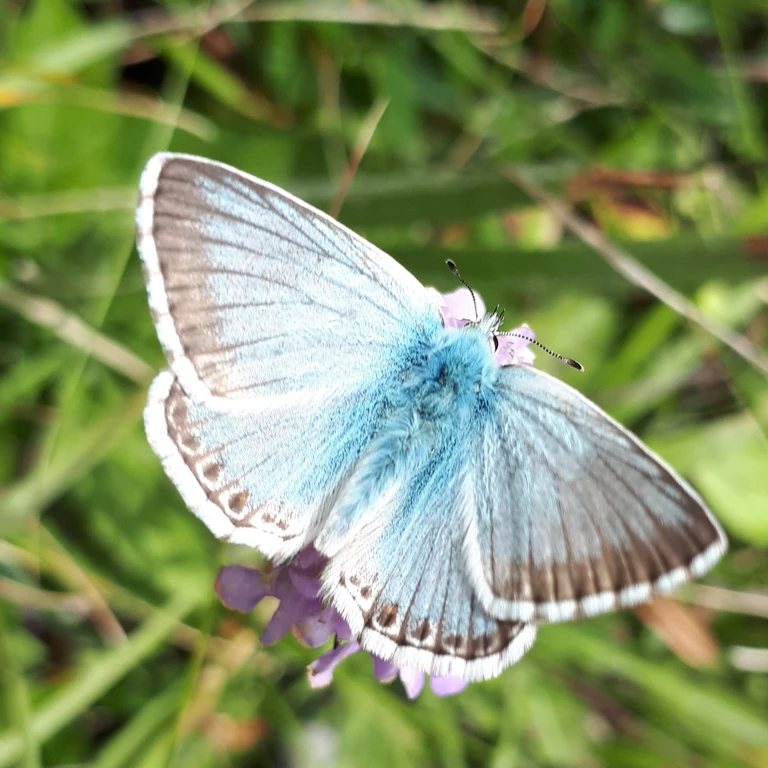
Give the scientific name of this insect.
Lysandra coridon
